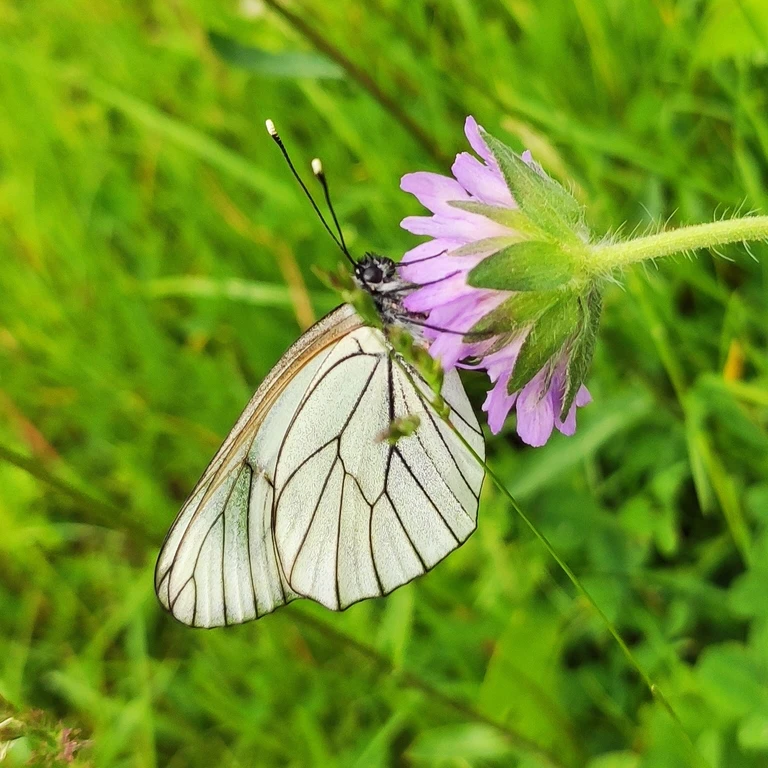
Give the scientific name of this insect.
Aporia crataegi
